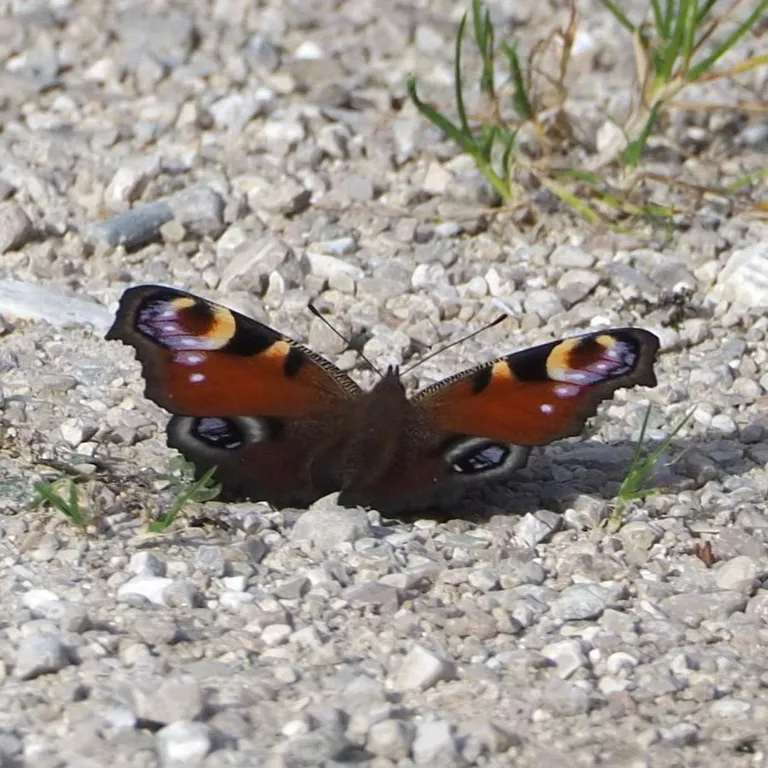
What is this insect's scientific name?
Aglais io
